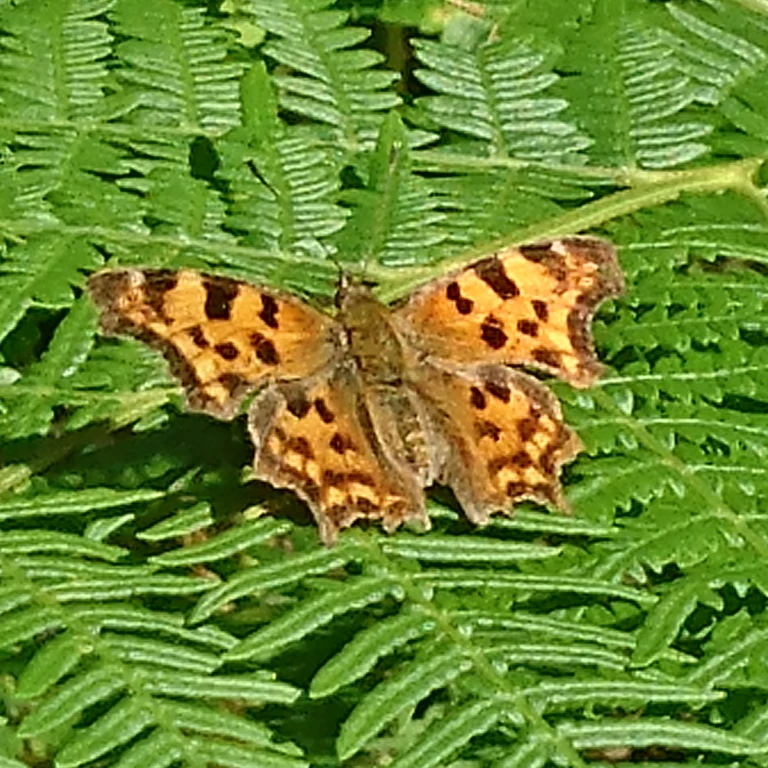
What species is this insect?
Polygonia c-album
